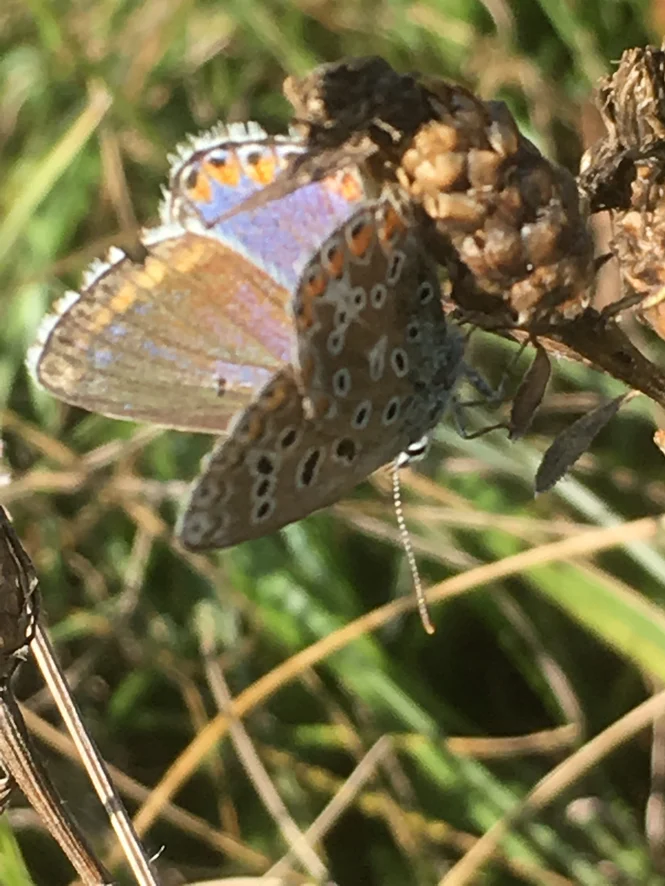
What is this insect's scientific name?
Lysandra bellargus
